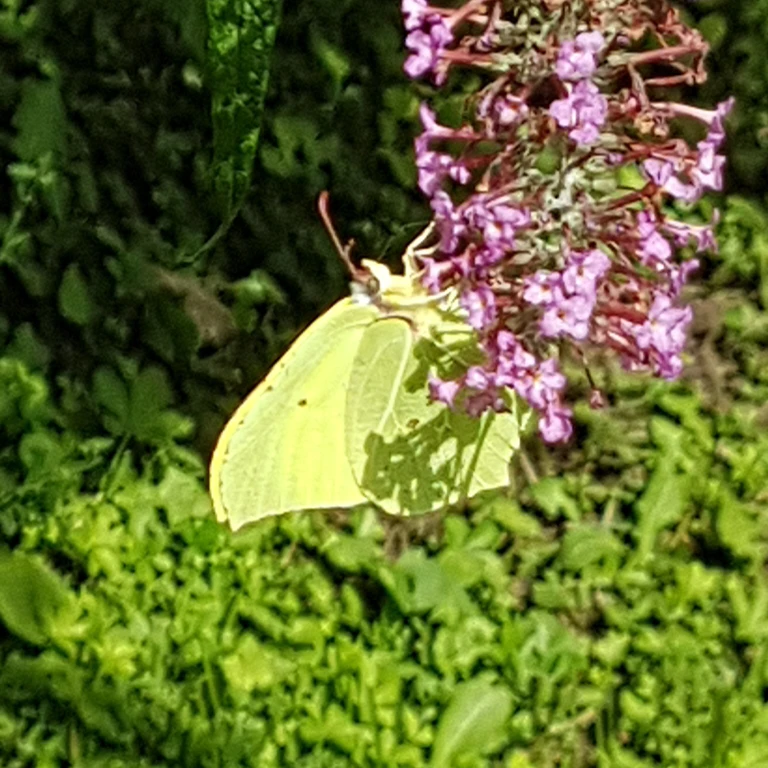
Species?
Gonepteryx rhamni
